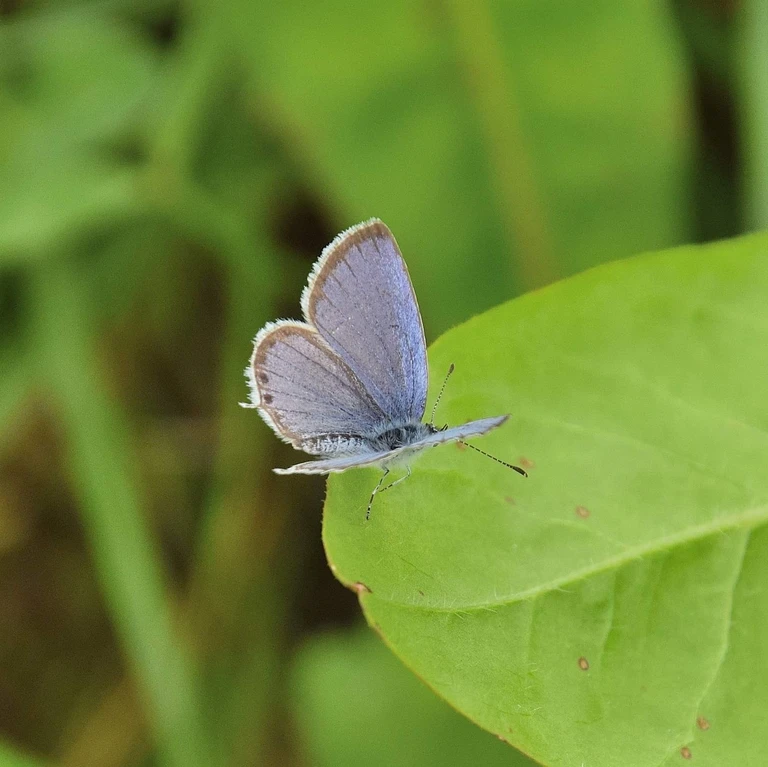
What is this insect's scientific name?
Cupido argiades (also Elkalyce argiades)
